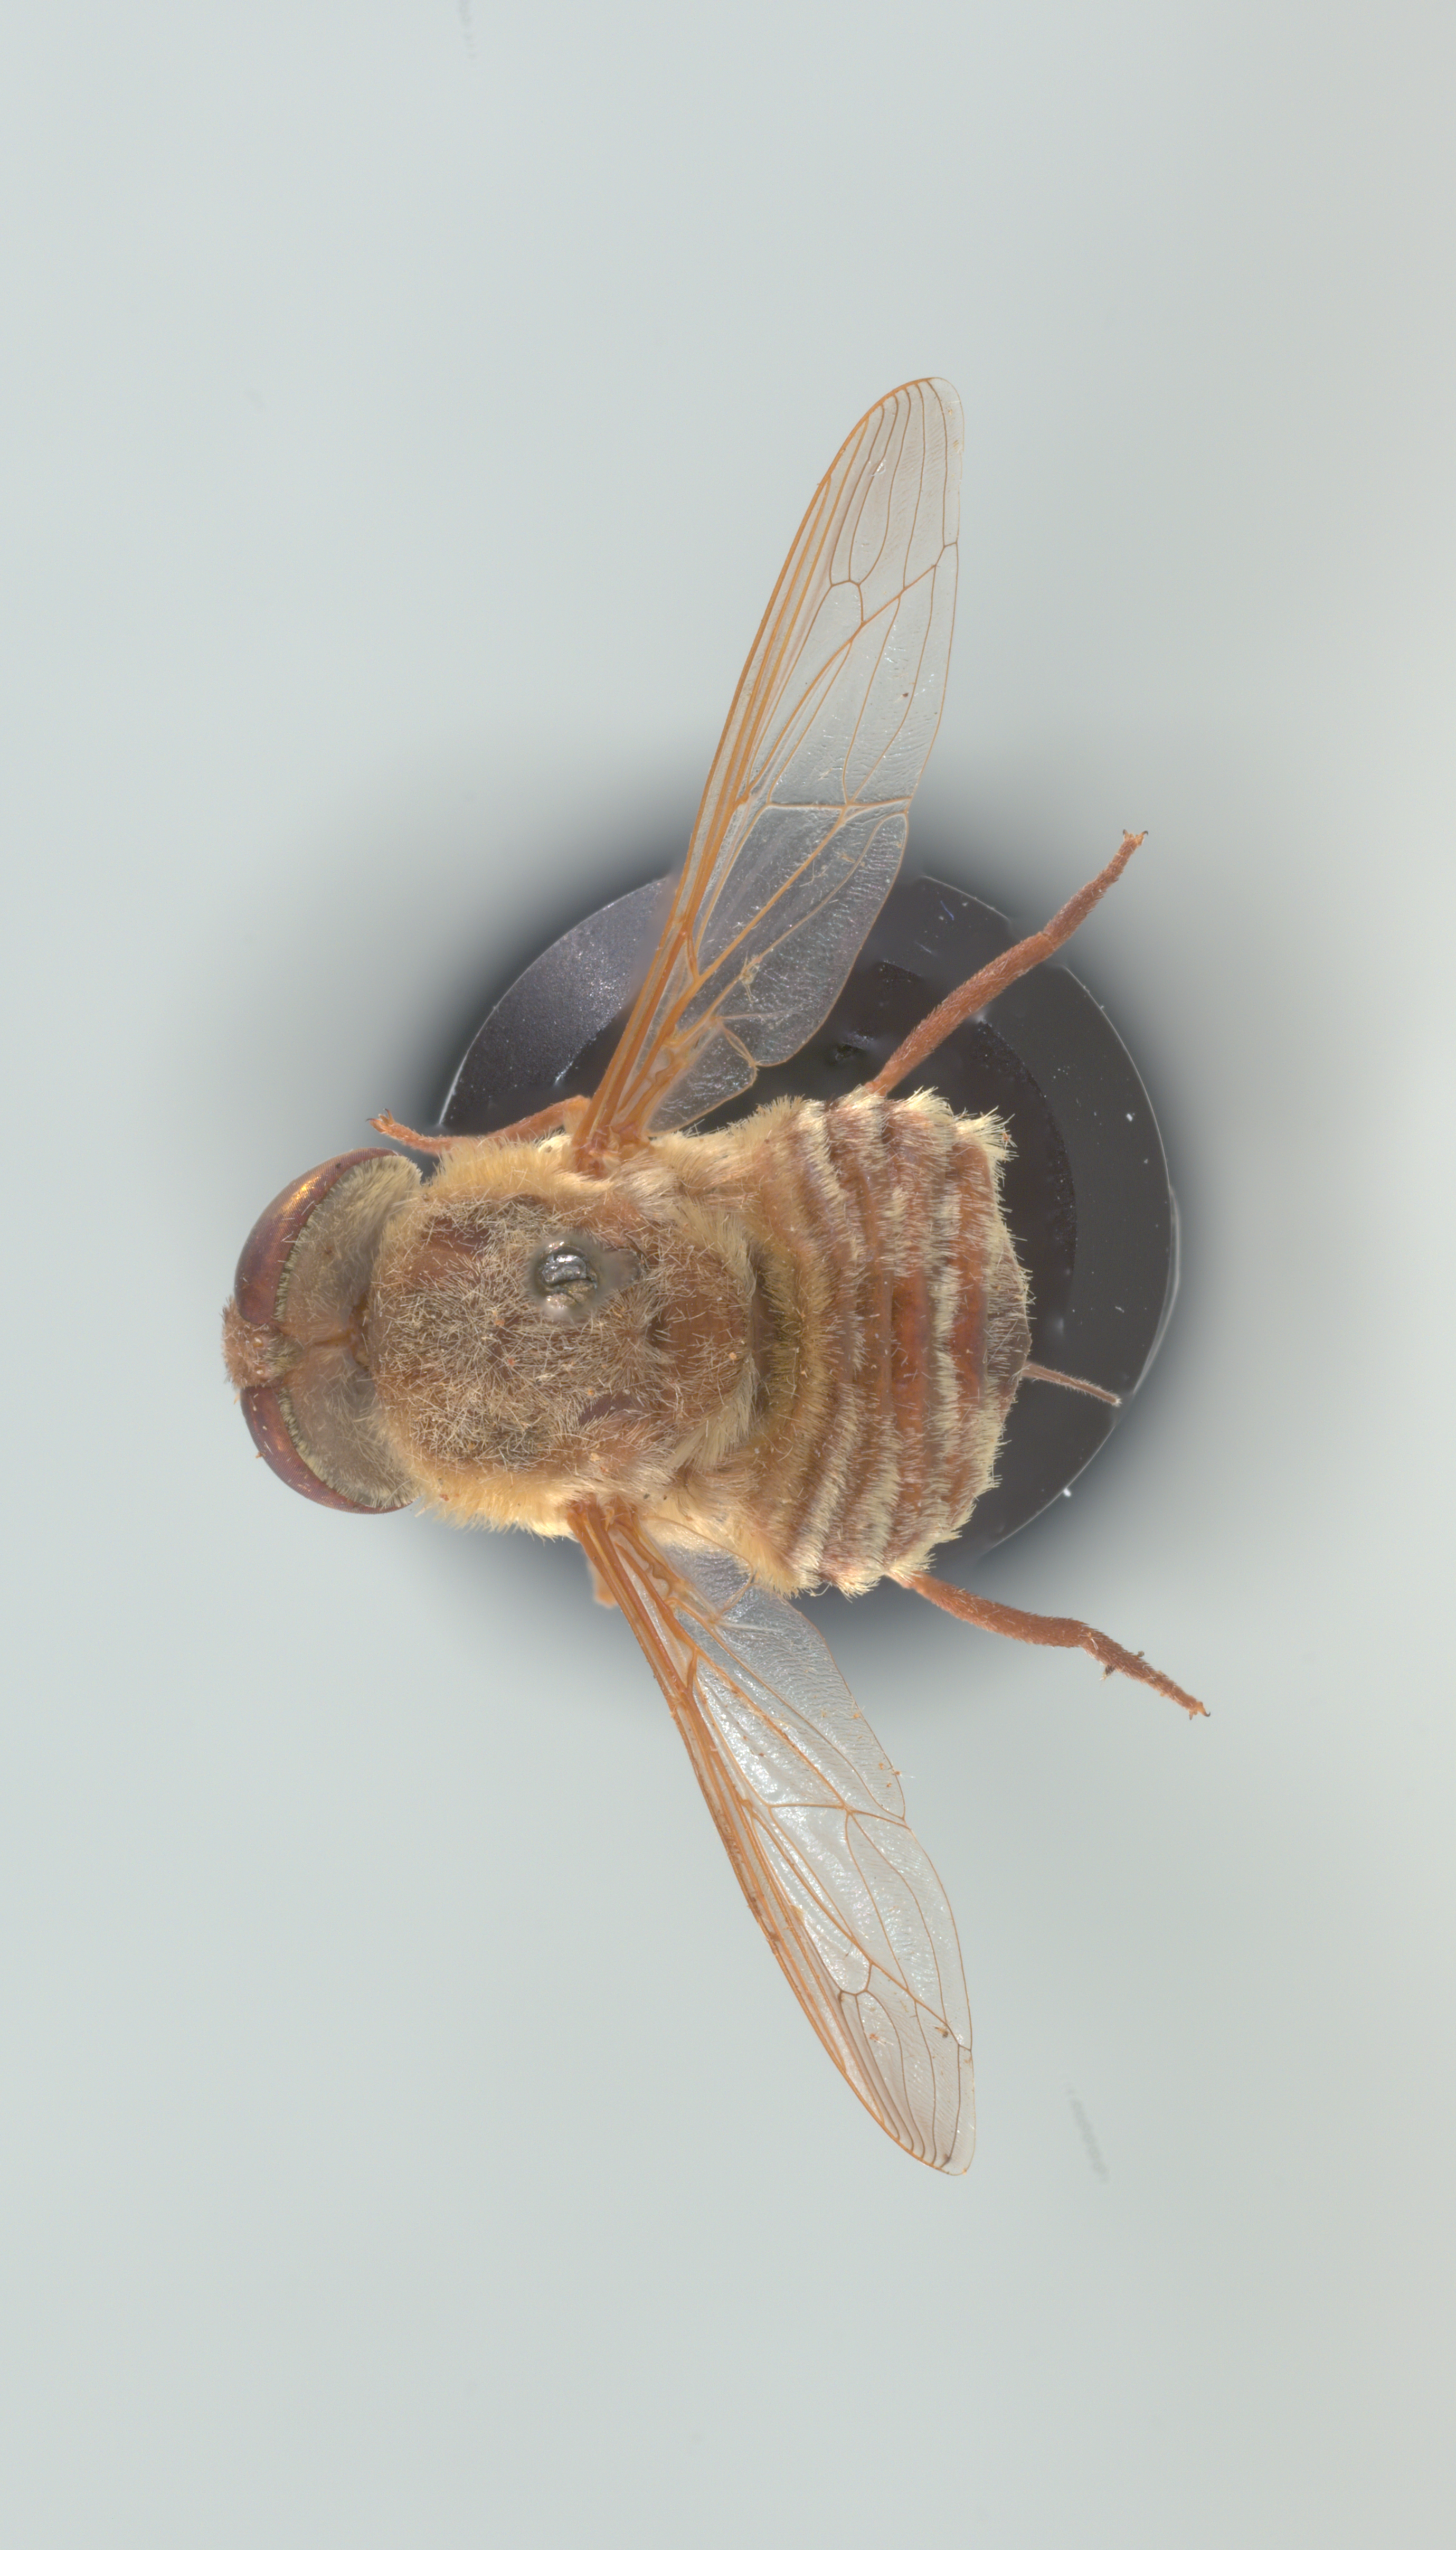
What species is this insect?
Neorhynchocephalus volaticus
